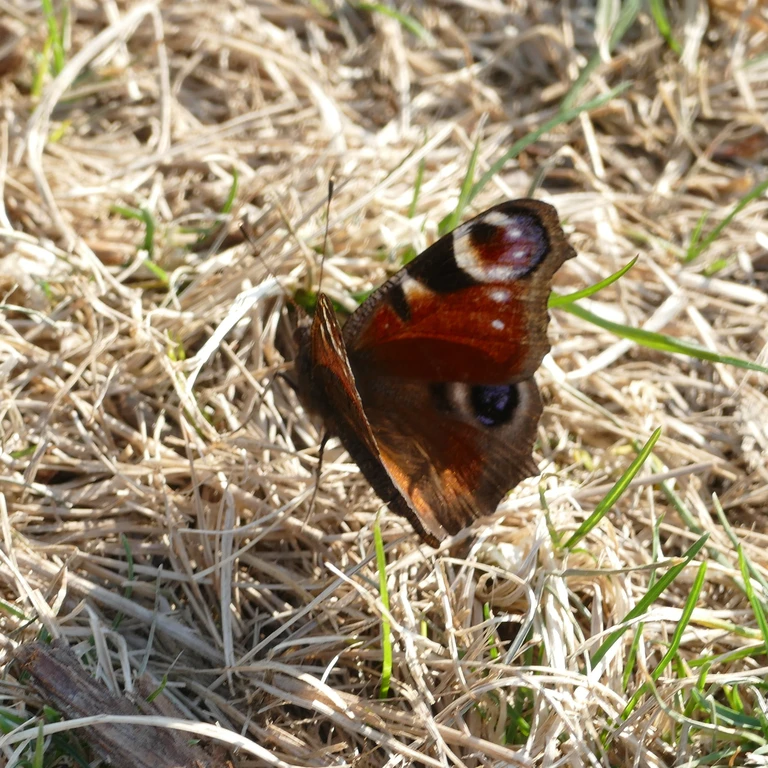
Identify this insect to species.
Aglais io
